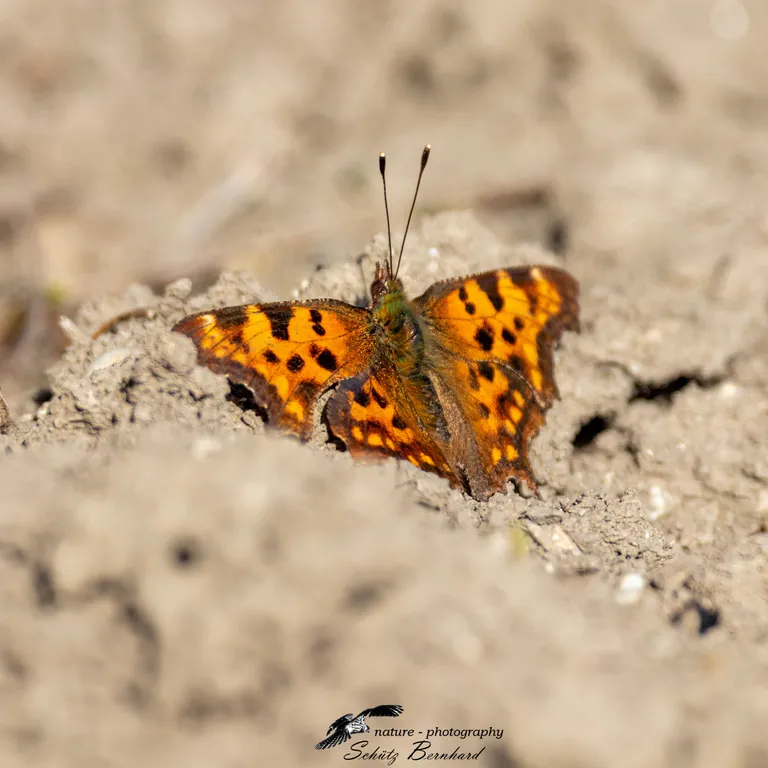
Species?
Polygonia c-album
